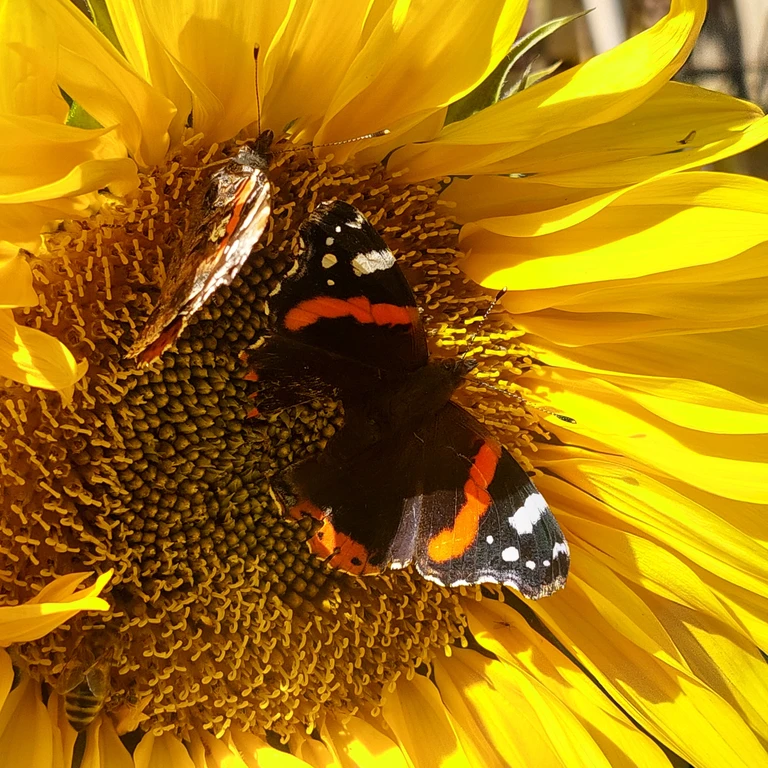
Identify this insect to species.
Vanessa atalanta
